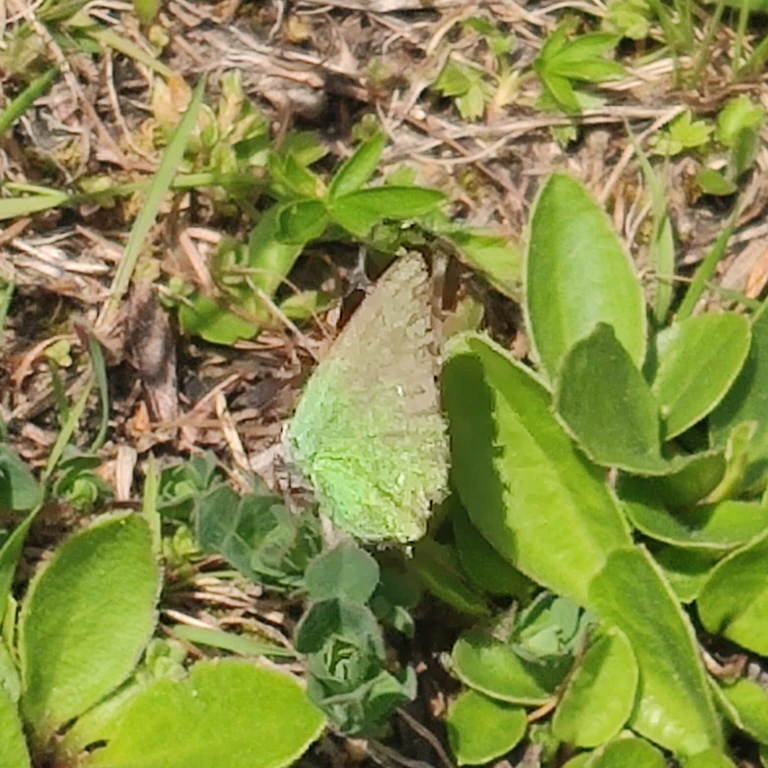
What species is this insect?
Callophrys rubi
